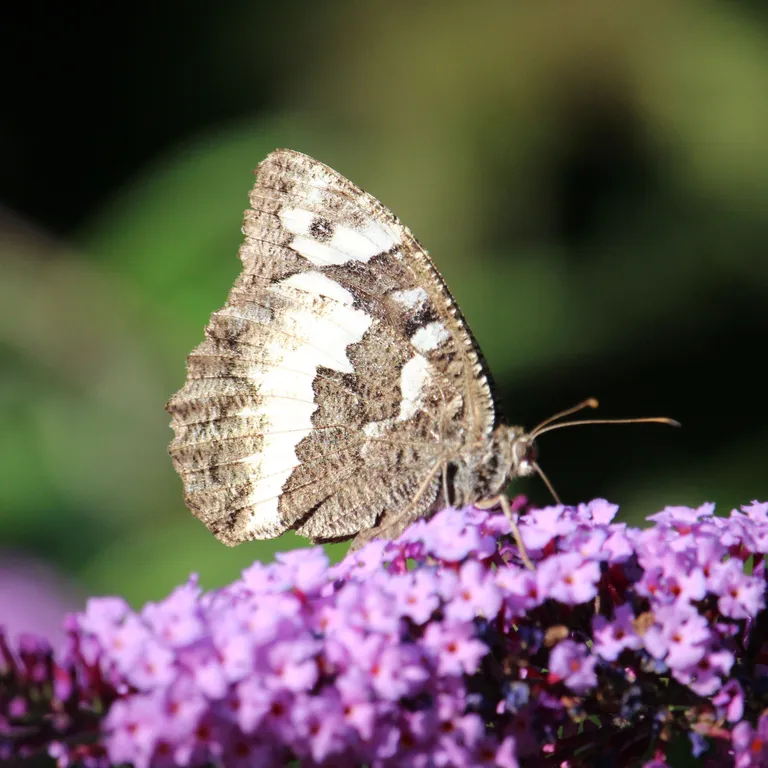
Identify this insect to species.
Brintesia circe
